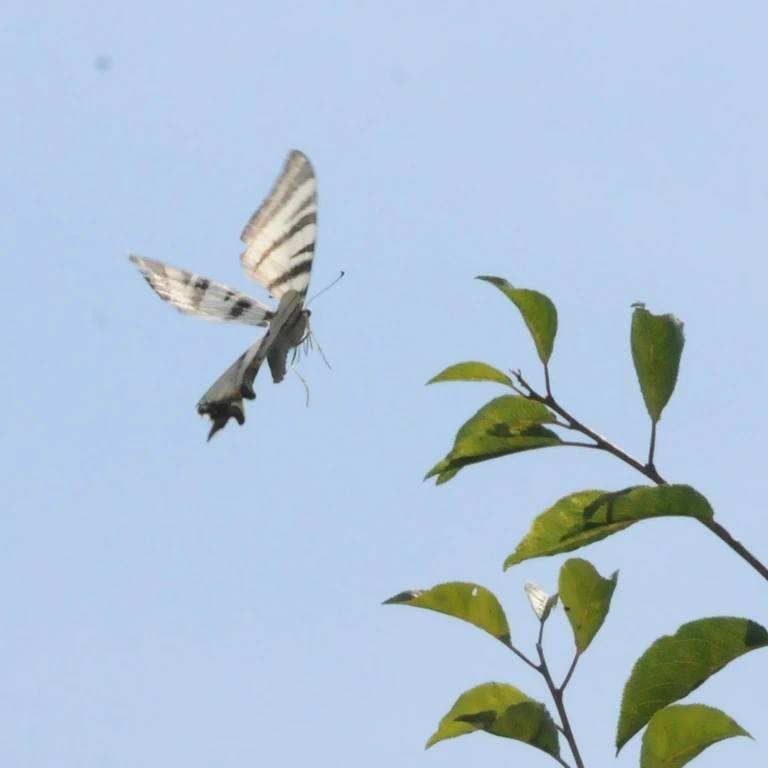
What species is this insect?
Iphiclides podalirius
